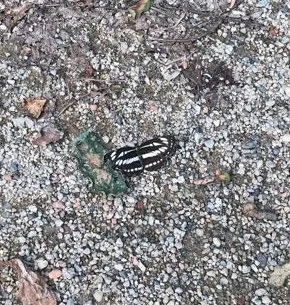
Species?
Neptis sappho
